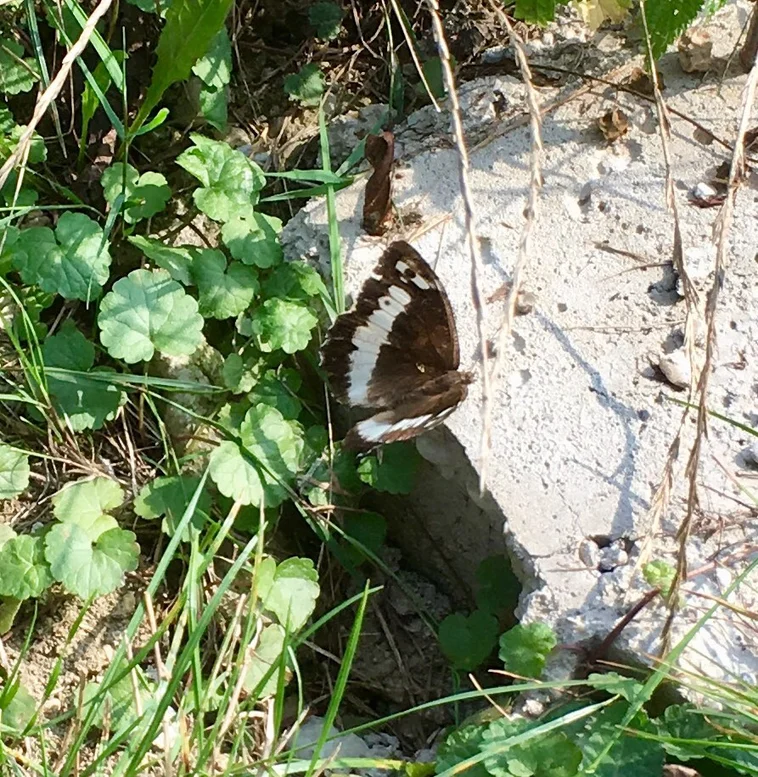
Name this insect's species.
Brintesia circe
